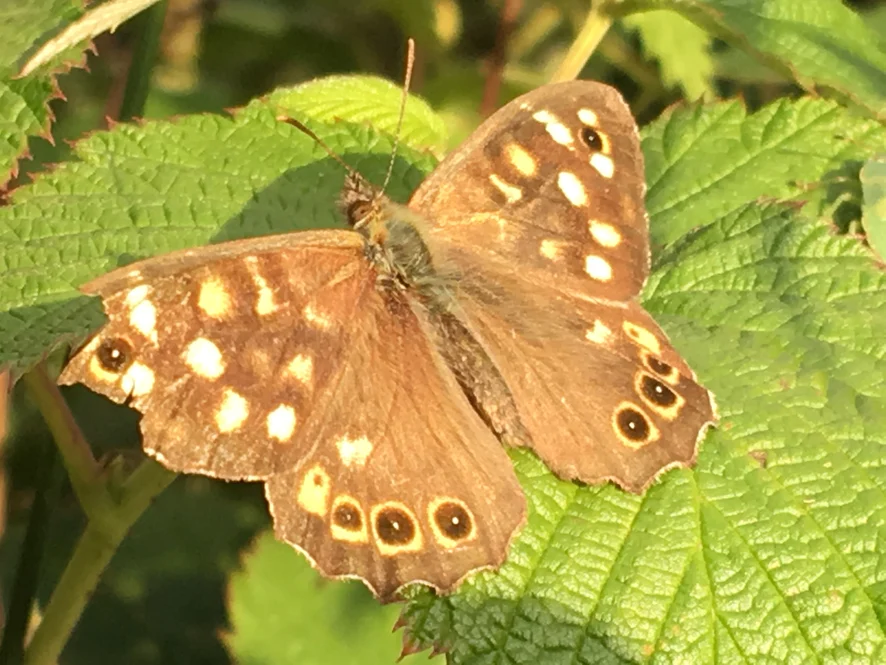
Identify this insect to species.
Pararge aegeria
